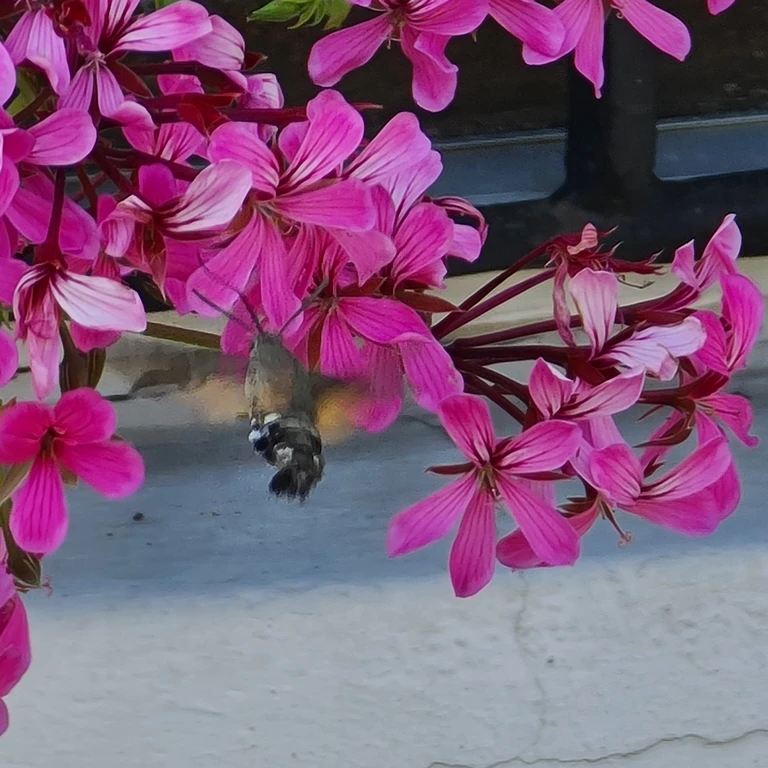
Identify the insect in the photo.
Macroglossum stellatarum
